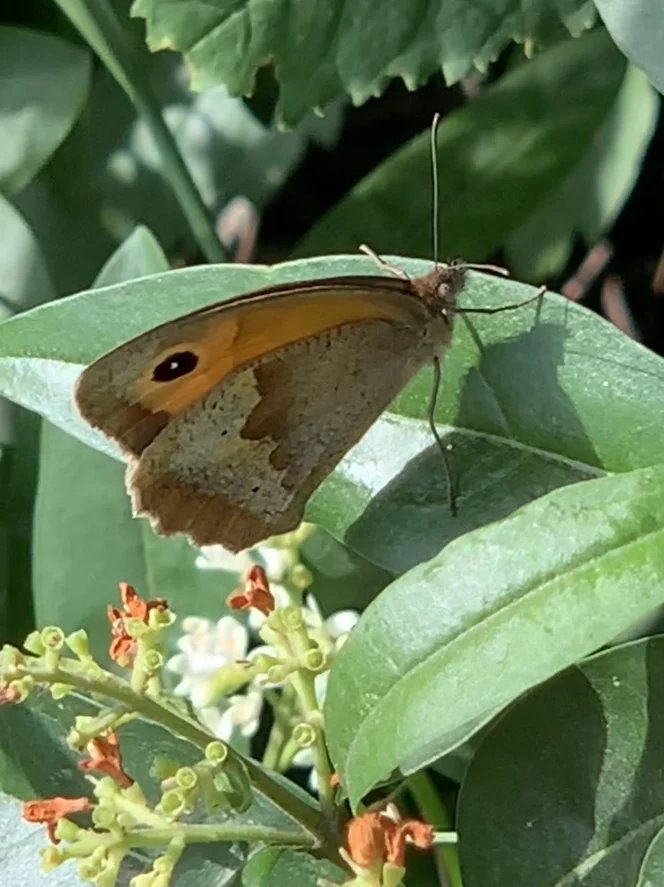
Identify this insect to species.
Maniola jurtina
